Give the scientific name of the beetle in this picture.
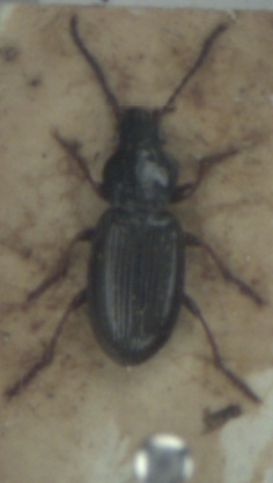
Pterostichus diligens
